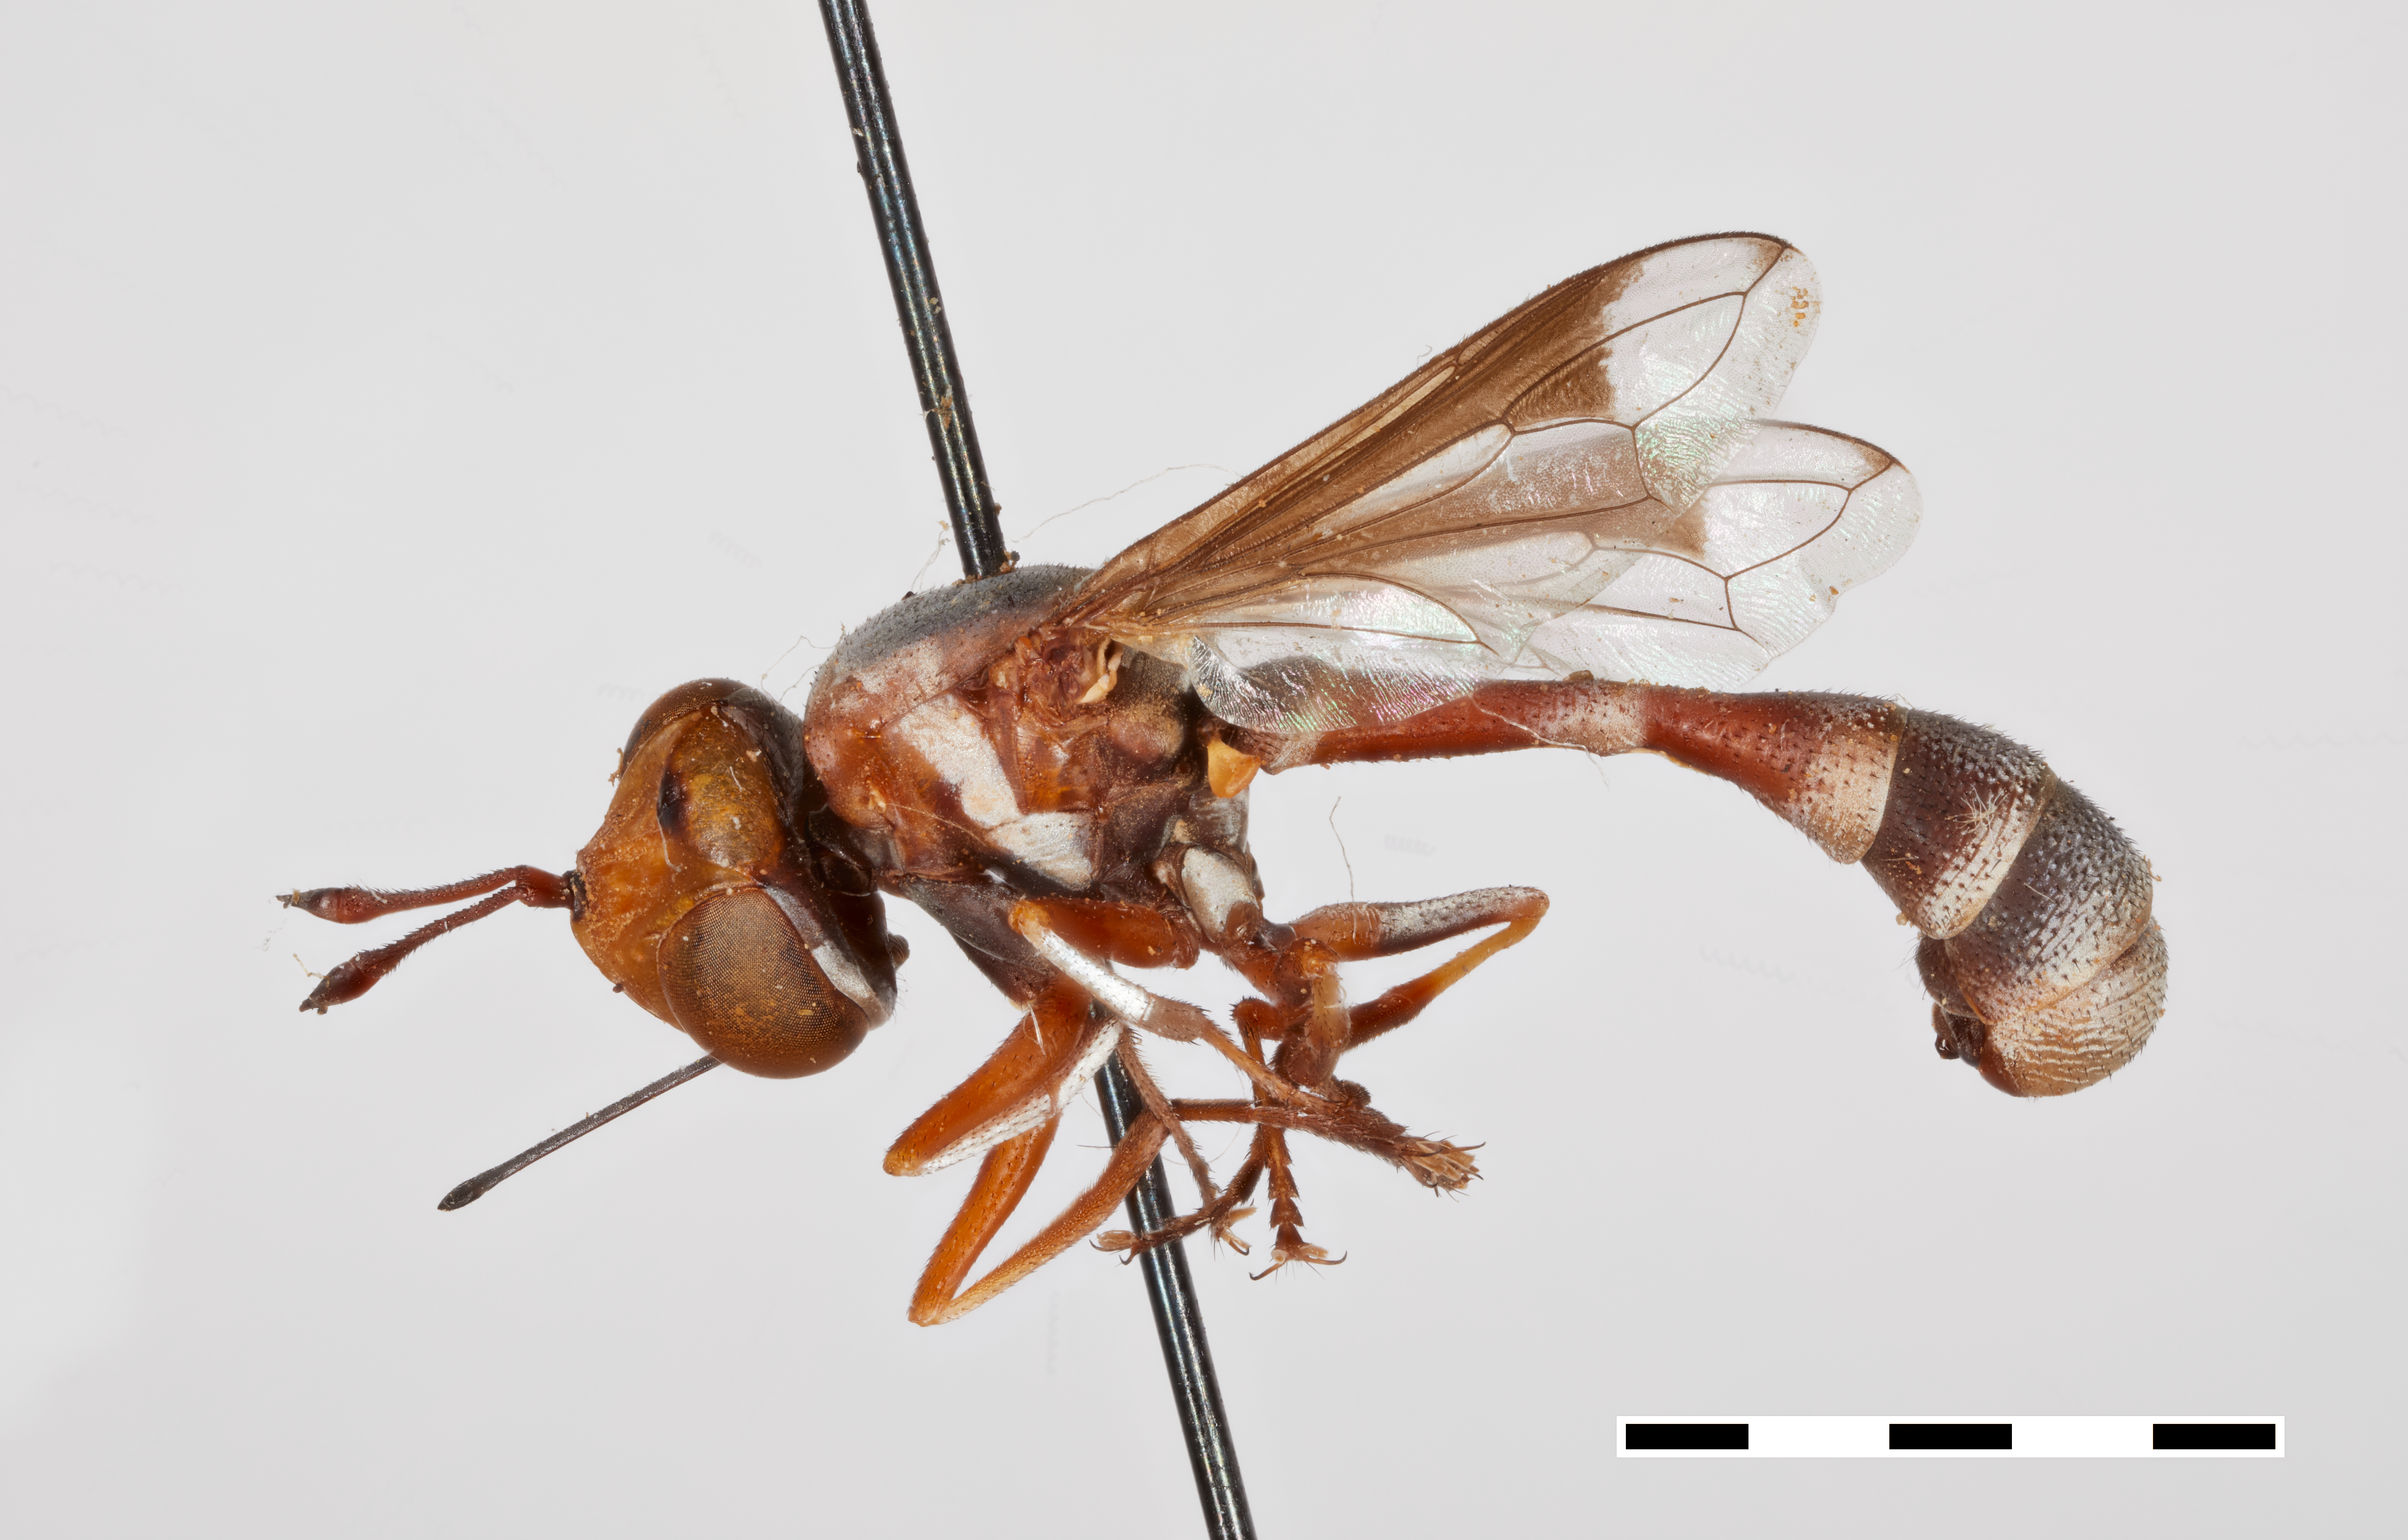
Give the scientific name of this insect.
Physocephala interruptus
